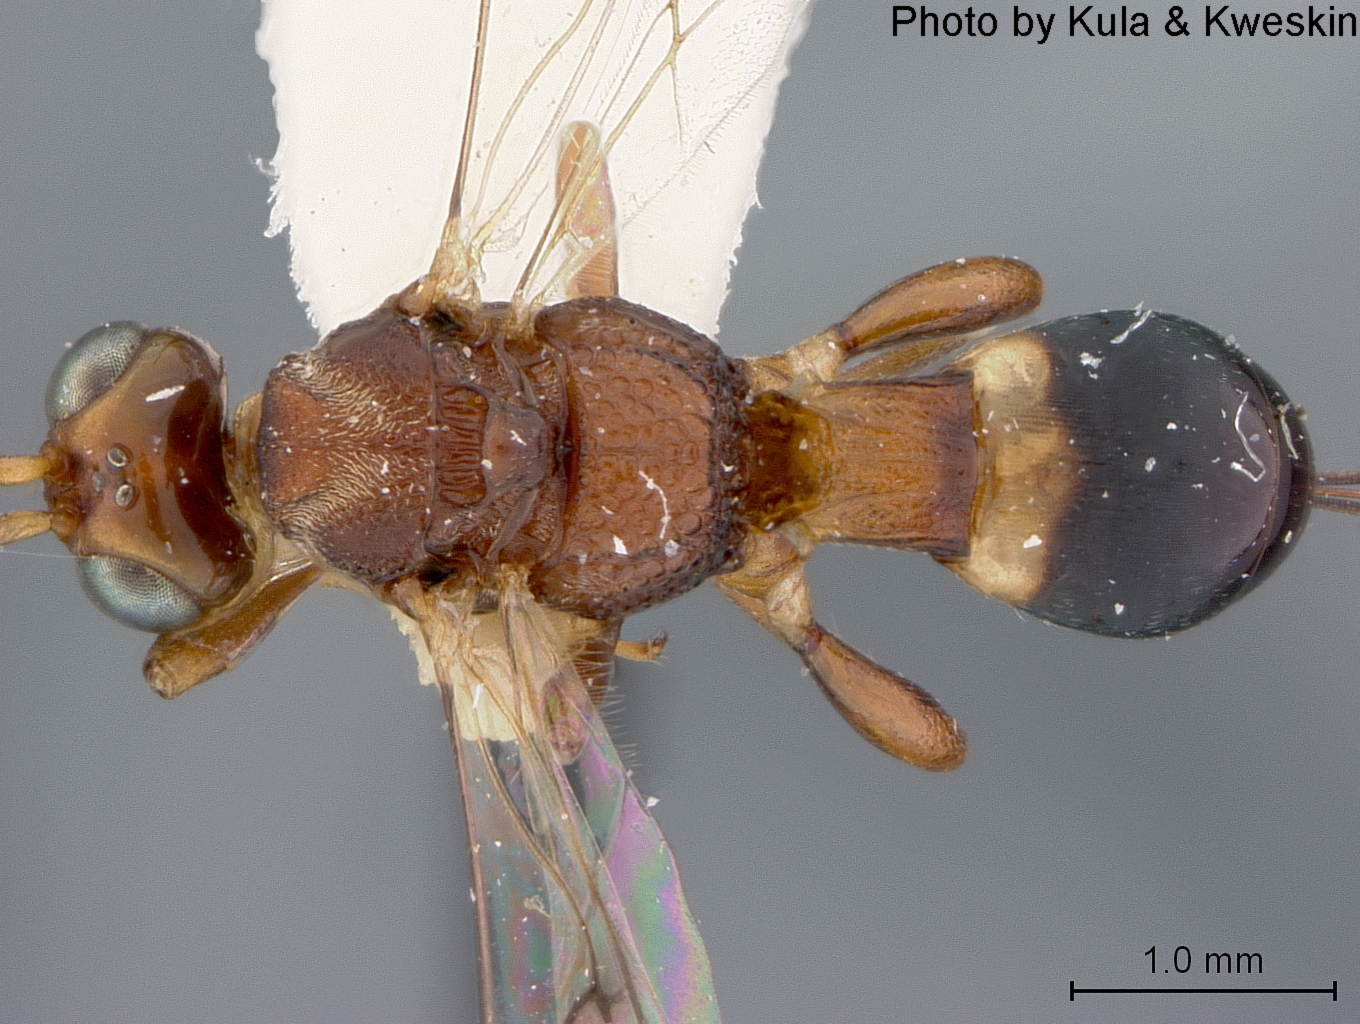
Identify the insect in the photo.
Acanthorhogas costaricensis
